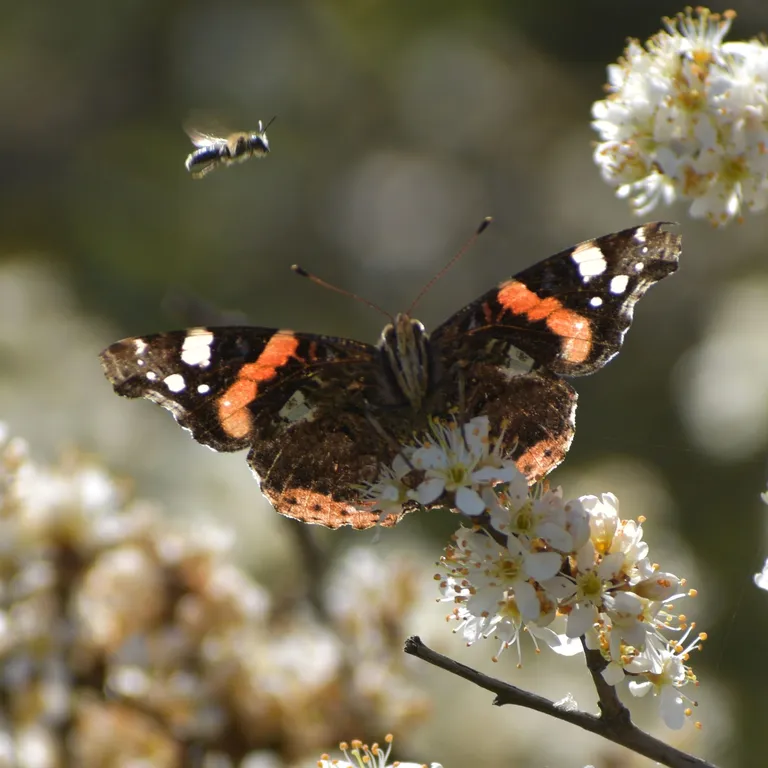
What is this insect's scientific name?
Vanessa atalanta
